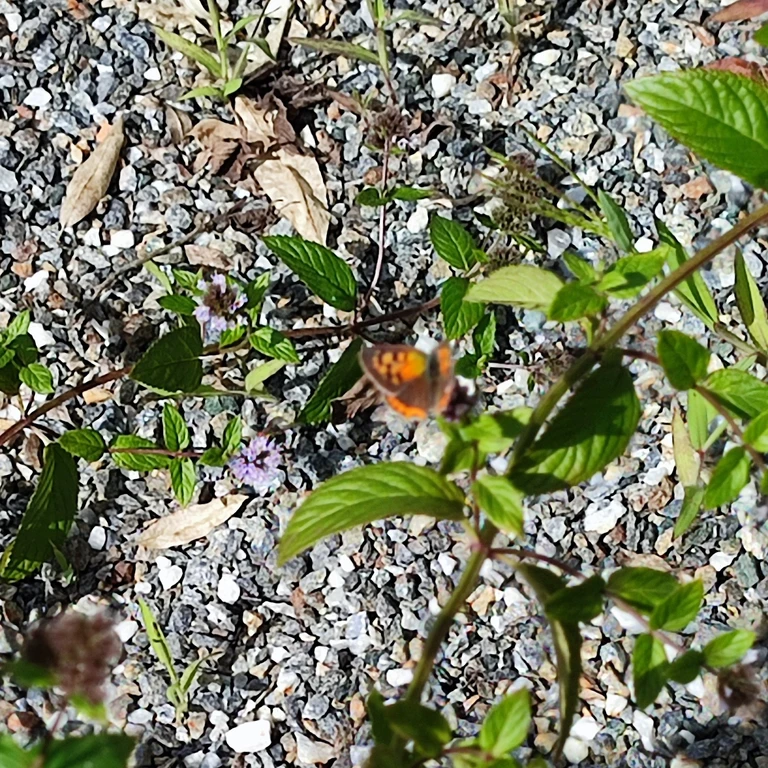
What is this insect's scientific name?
Lycaena phlaeas
